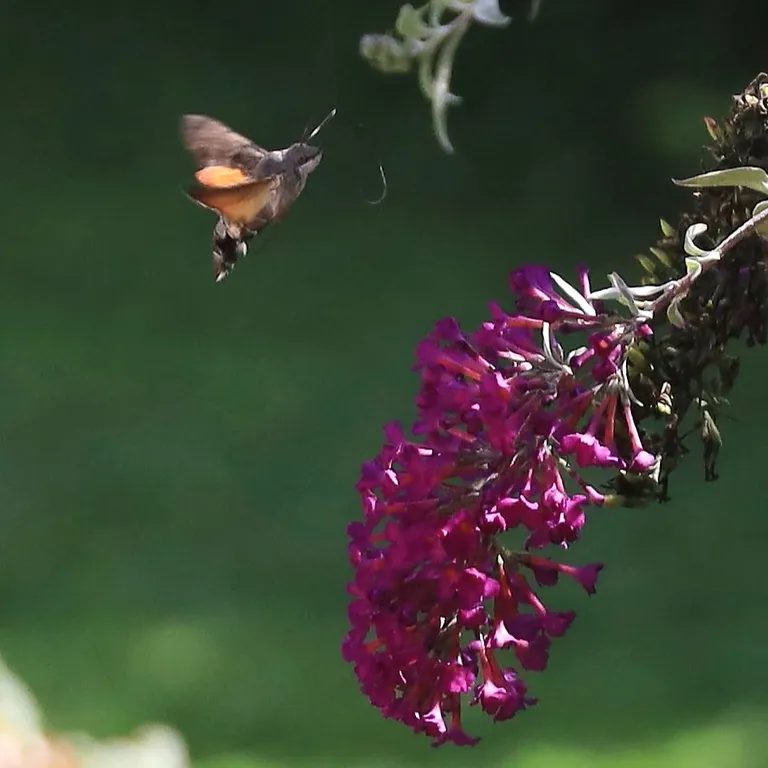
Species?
Macroglossum stellatarum
